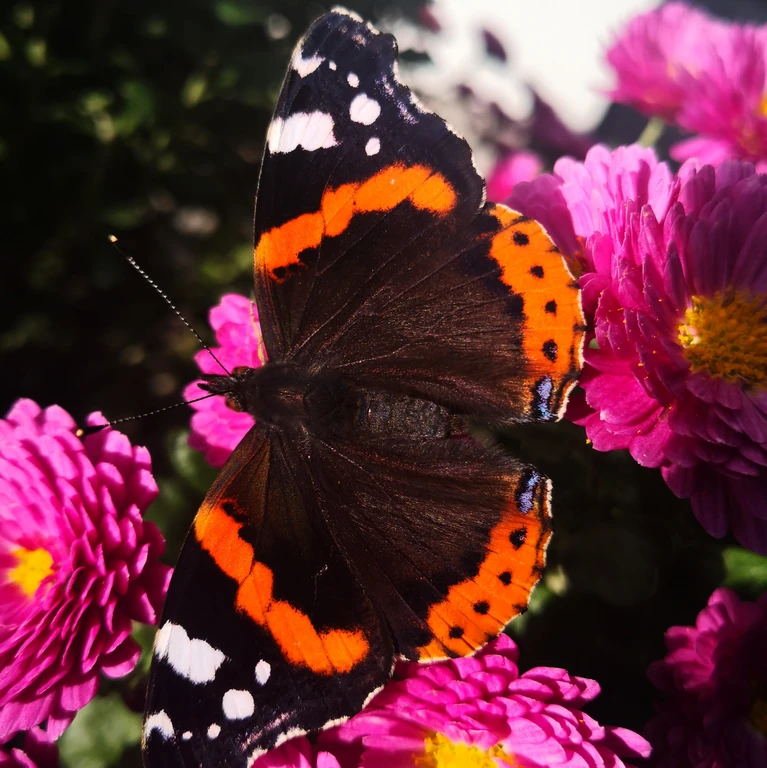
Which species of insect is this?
Vanessa atalanta
